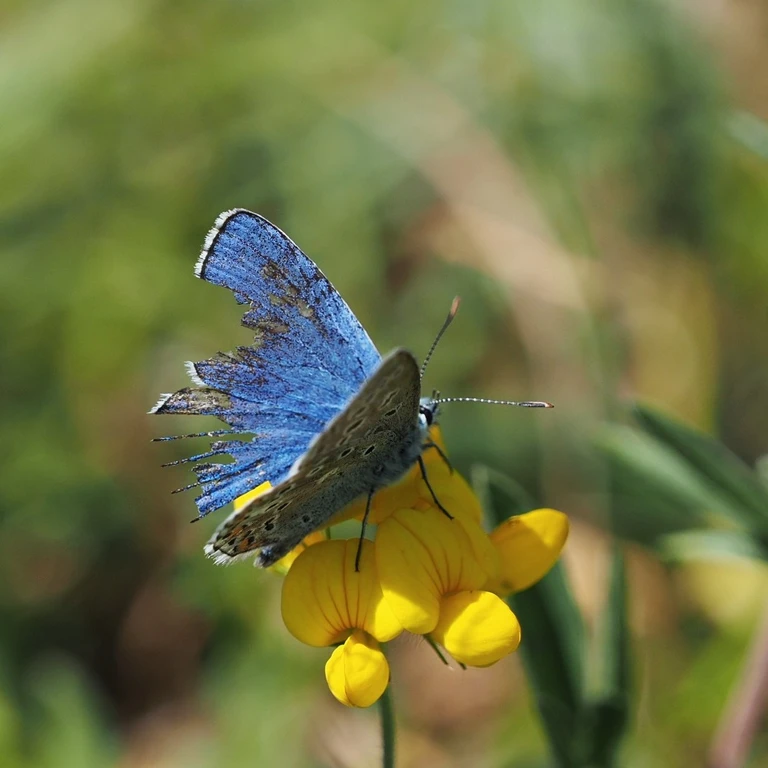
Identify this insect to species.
Lysandra bellargus
